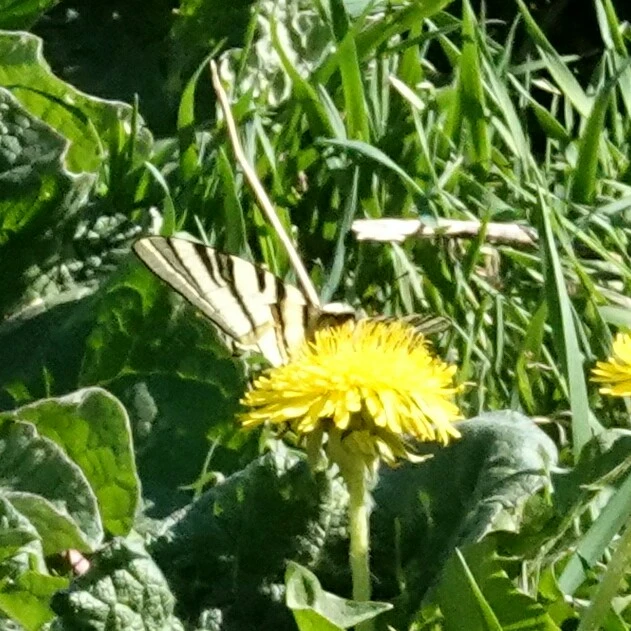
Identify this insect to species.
Iphiclides podalirius
